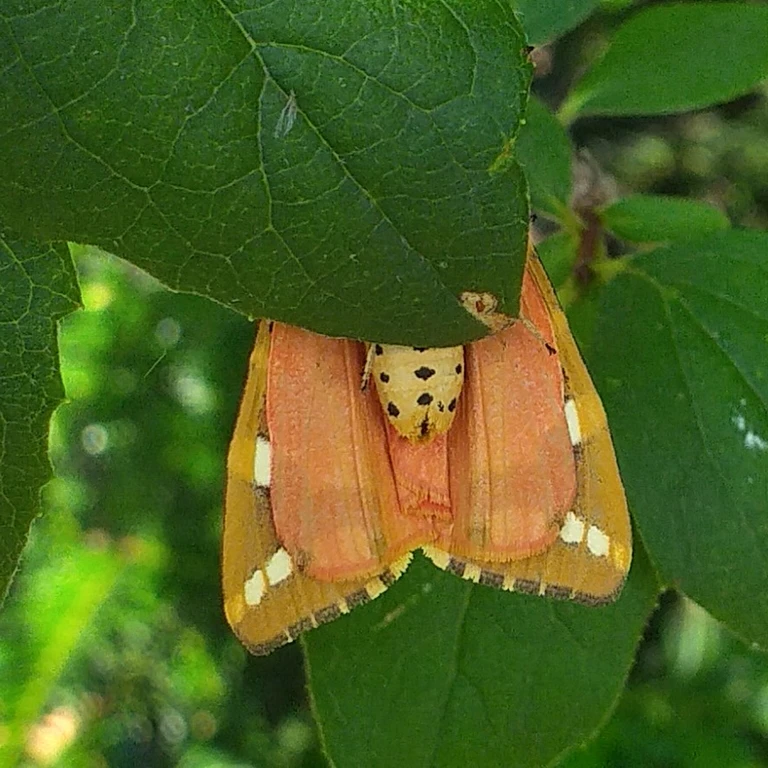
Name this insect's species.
Euplagia quadripunctaria
